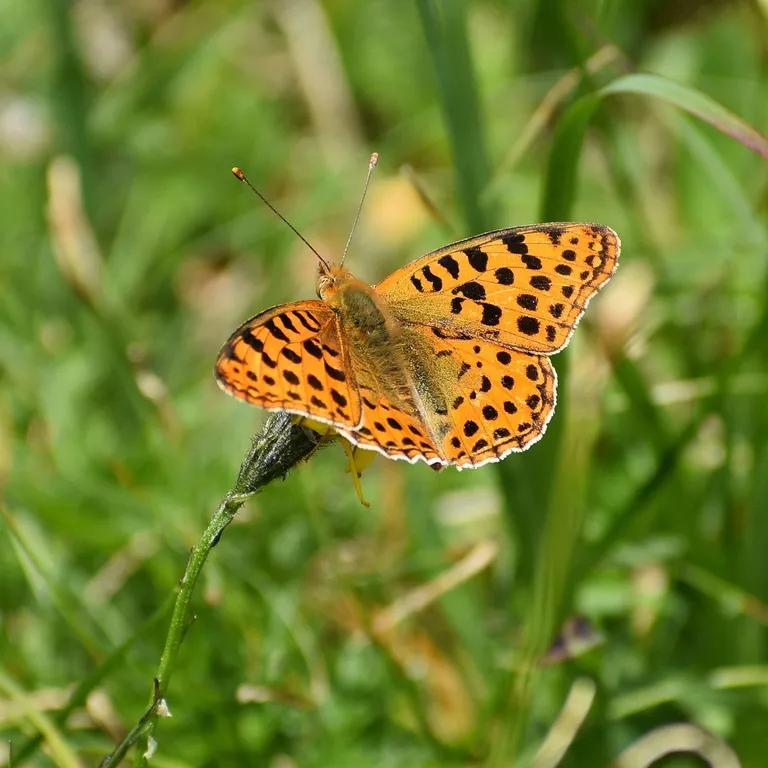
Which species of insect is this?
Issoria lathonia
